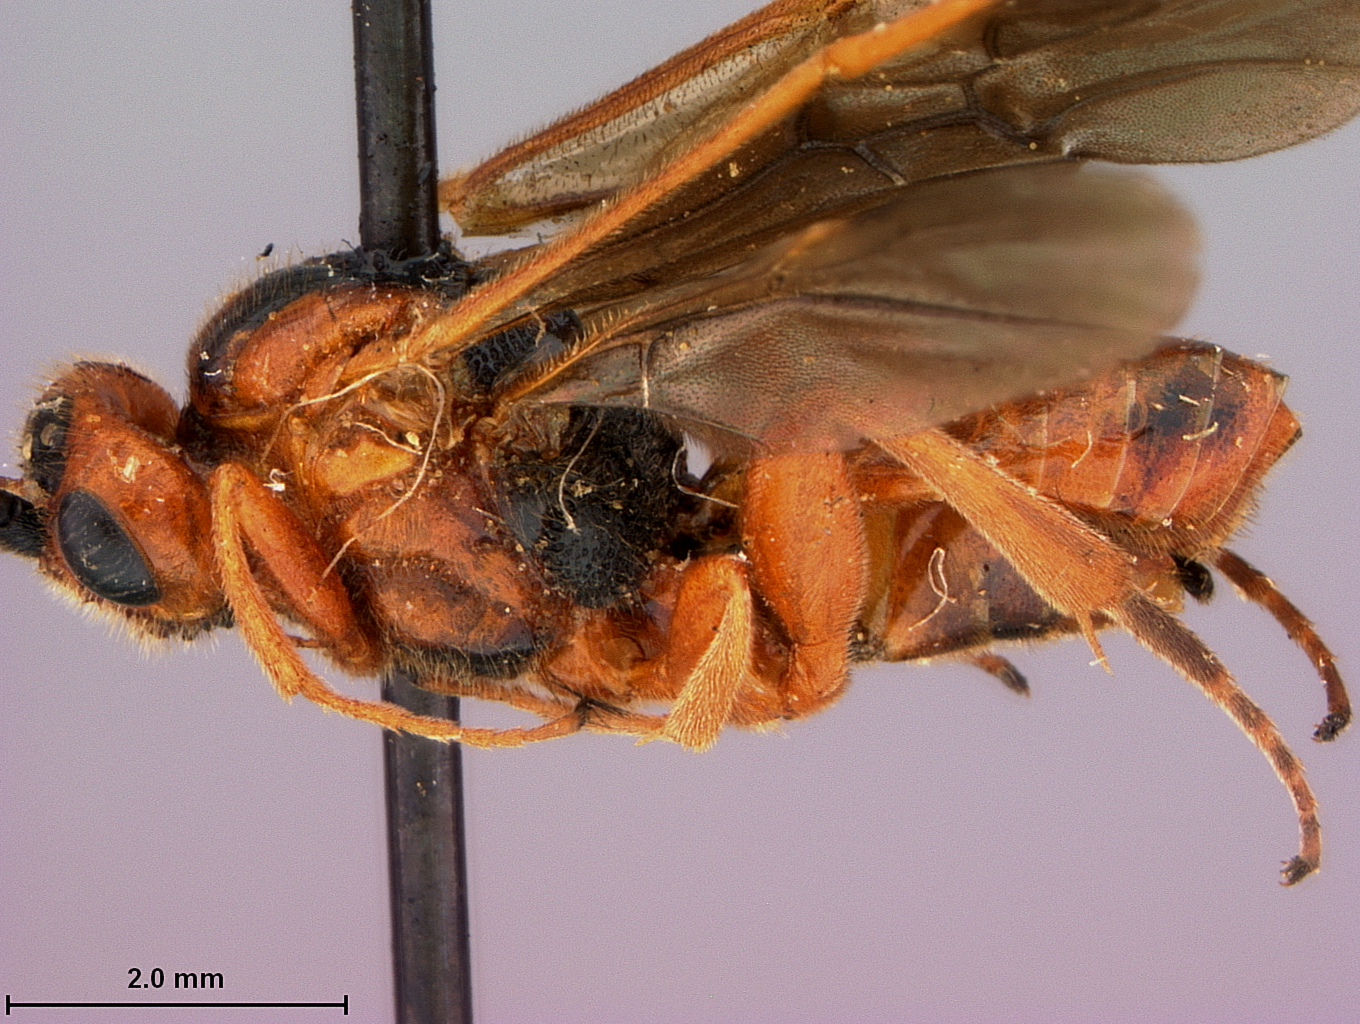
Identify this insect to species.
Cardiochiles rubidus
